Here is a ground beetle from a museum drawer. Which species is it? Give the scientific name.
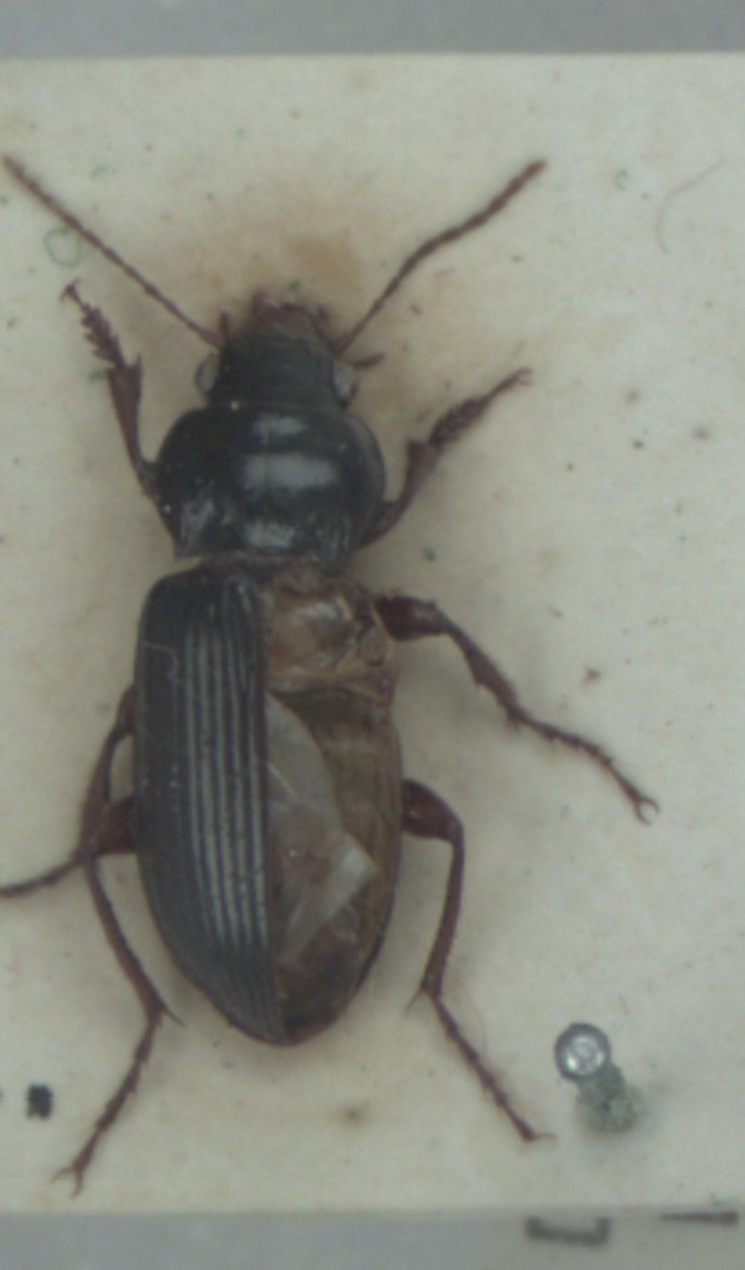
Amara convexiuscula
